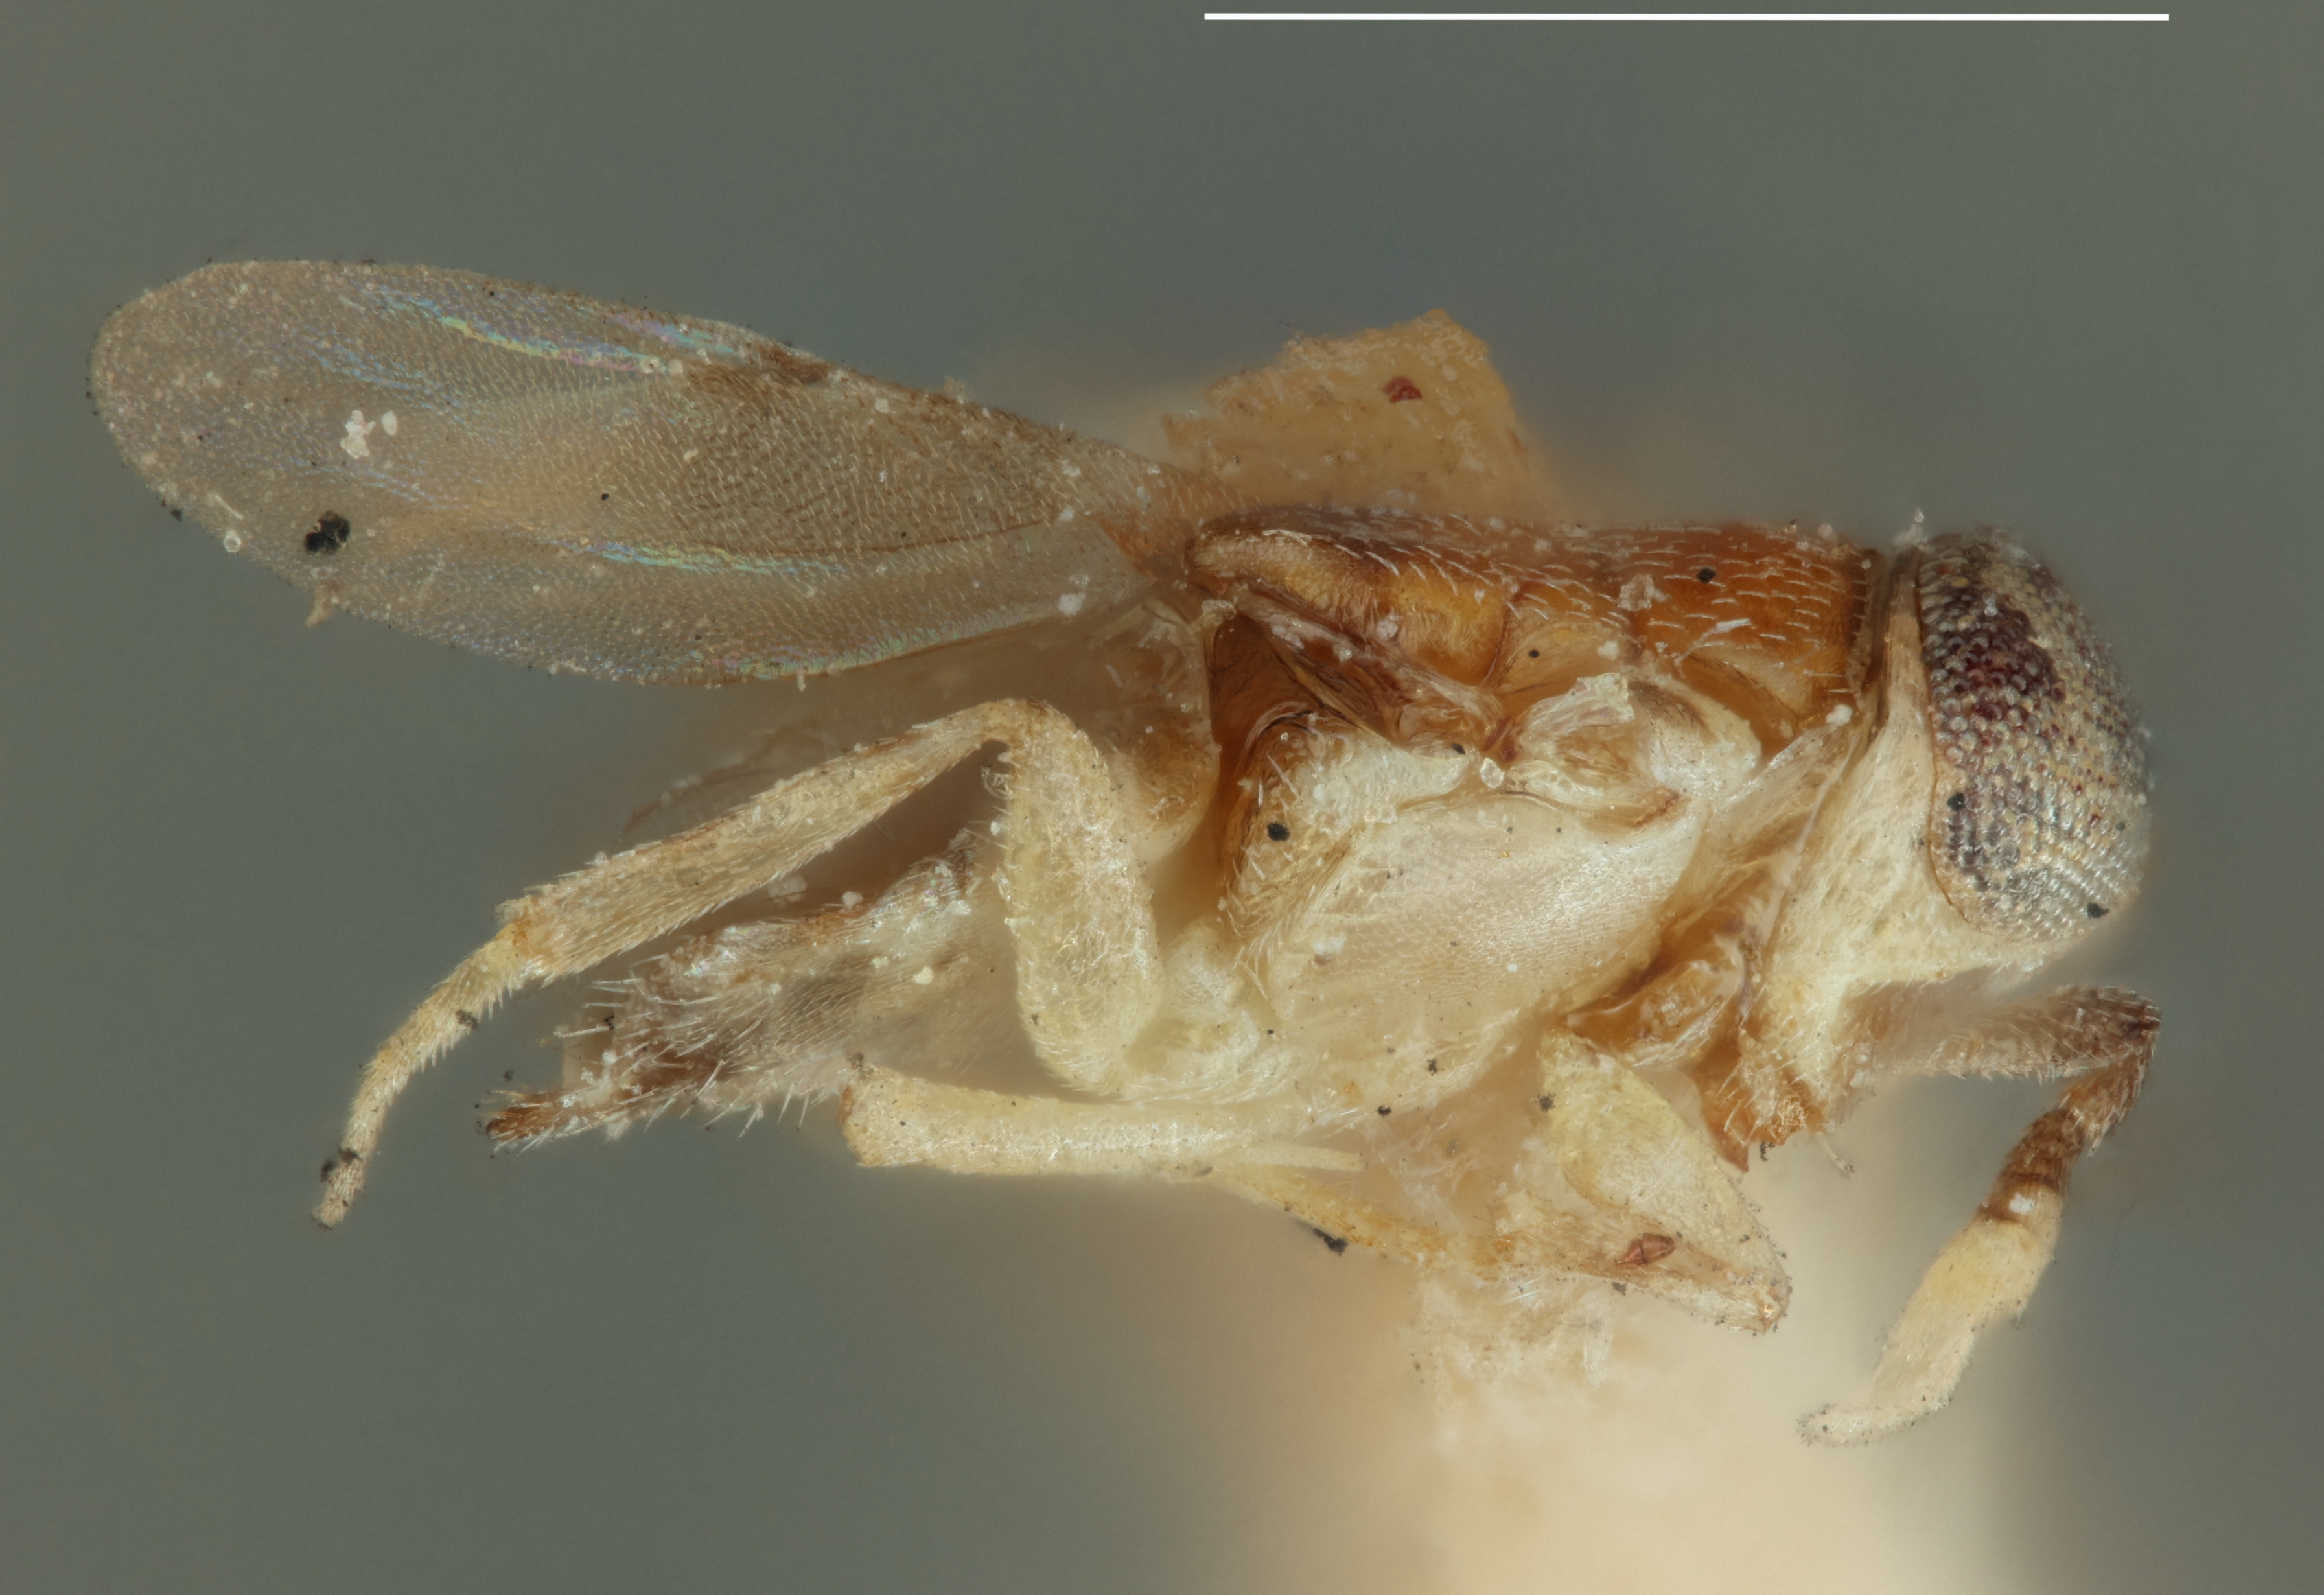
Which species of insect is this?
Pseudaphycus prosopodis
